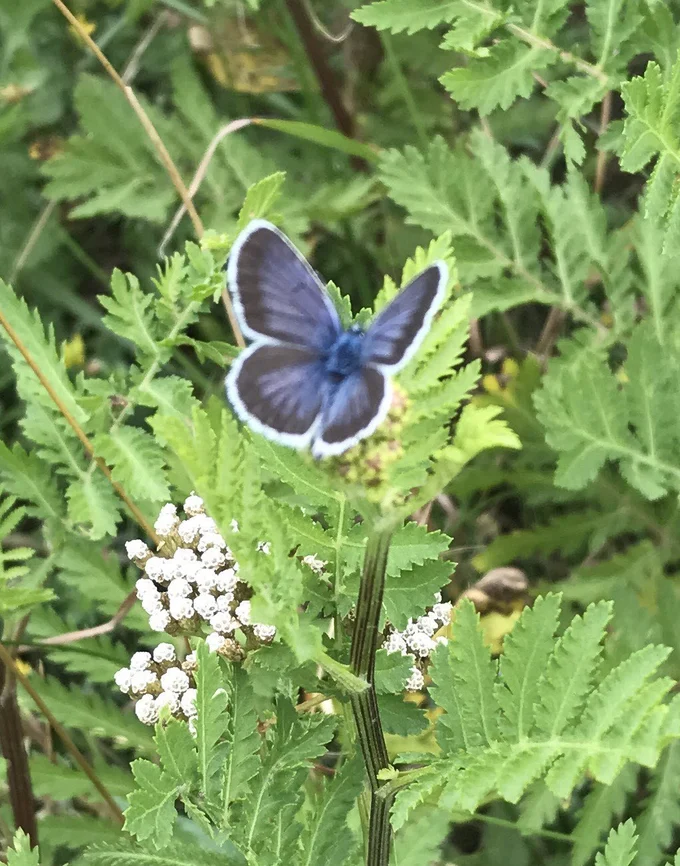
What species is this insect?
Plebejus argus
